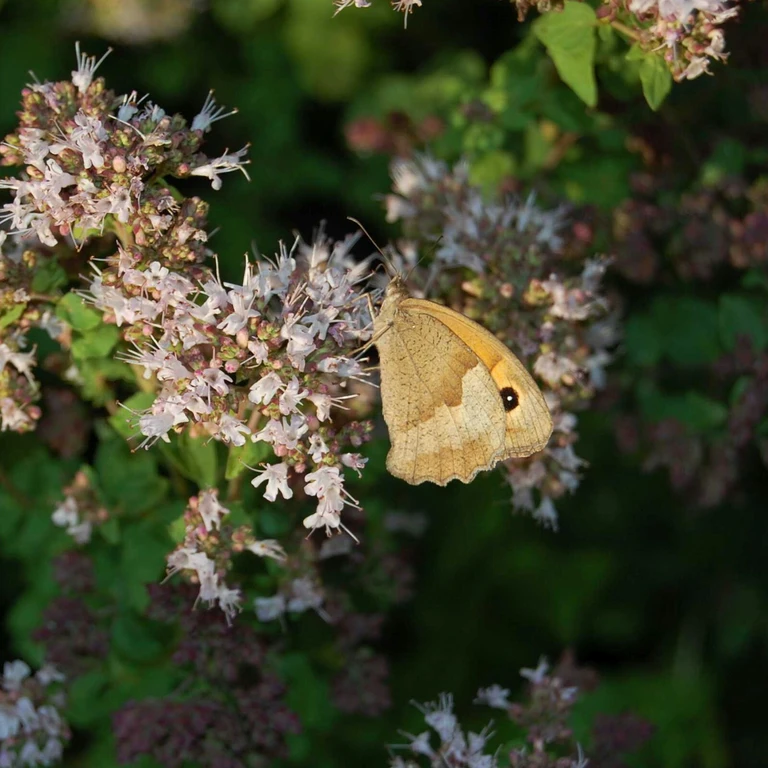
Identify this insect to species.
Maniola jurtina
